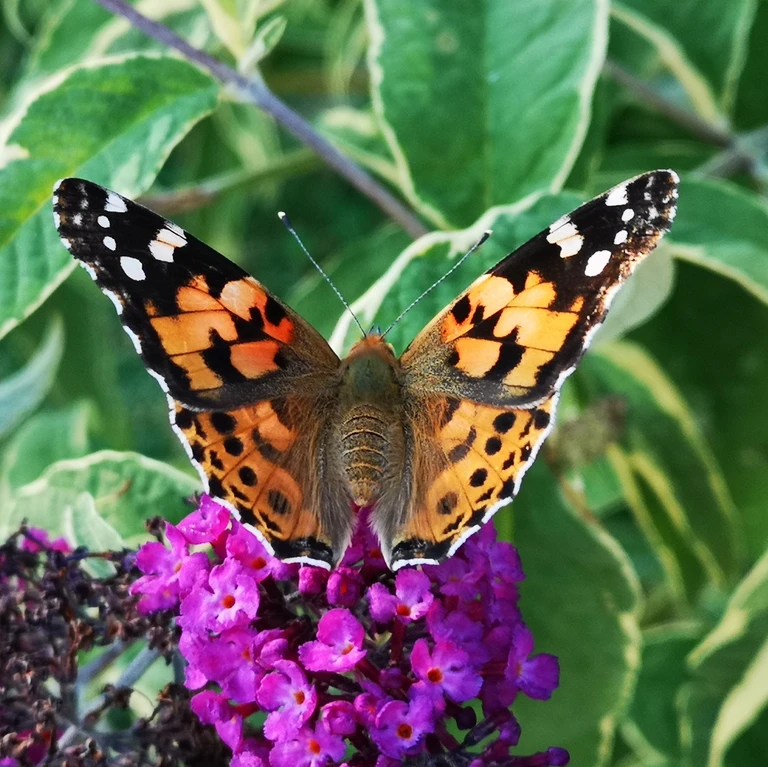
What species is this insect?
Vanessa cardui
